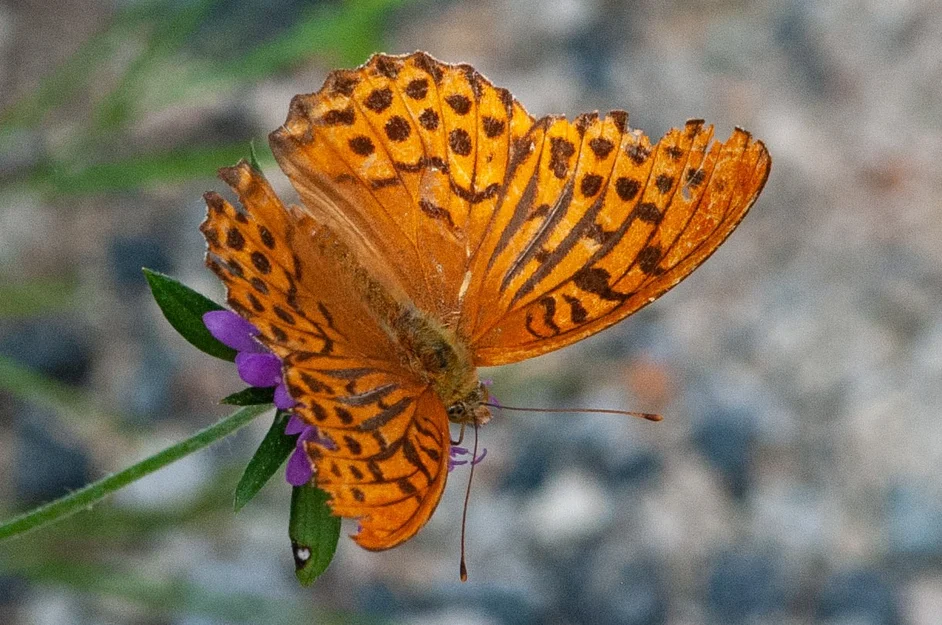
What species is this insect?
Argynnis paphia
